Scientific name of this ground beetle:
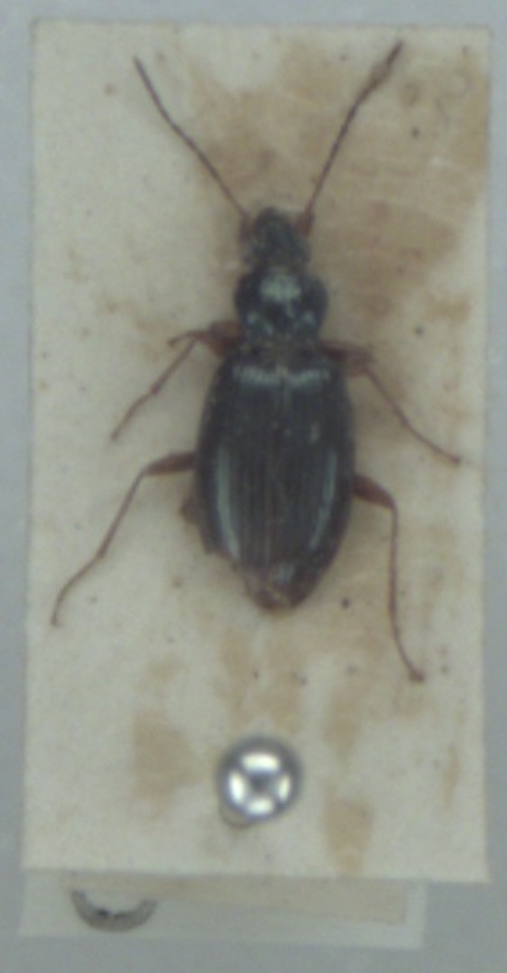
Bembidion stephensii
